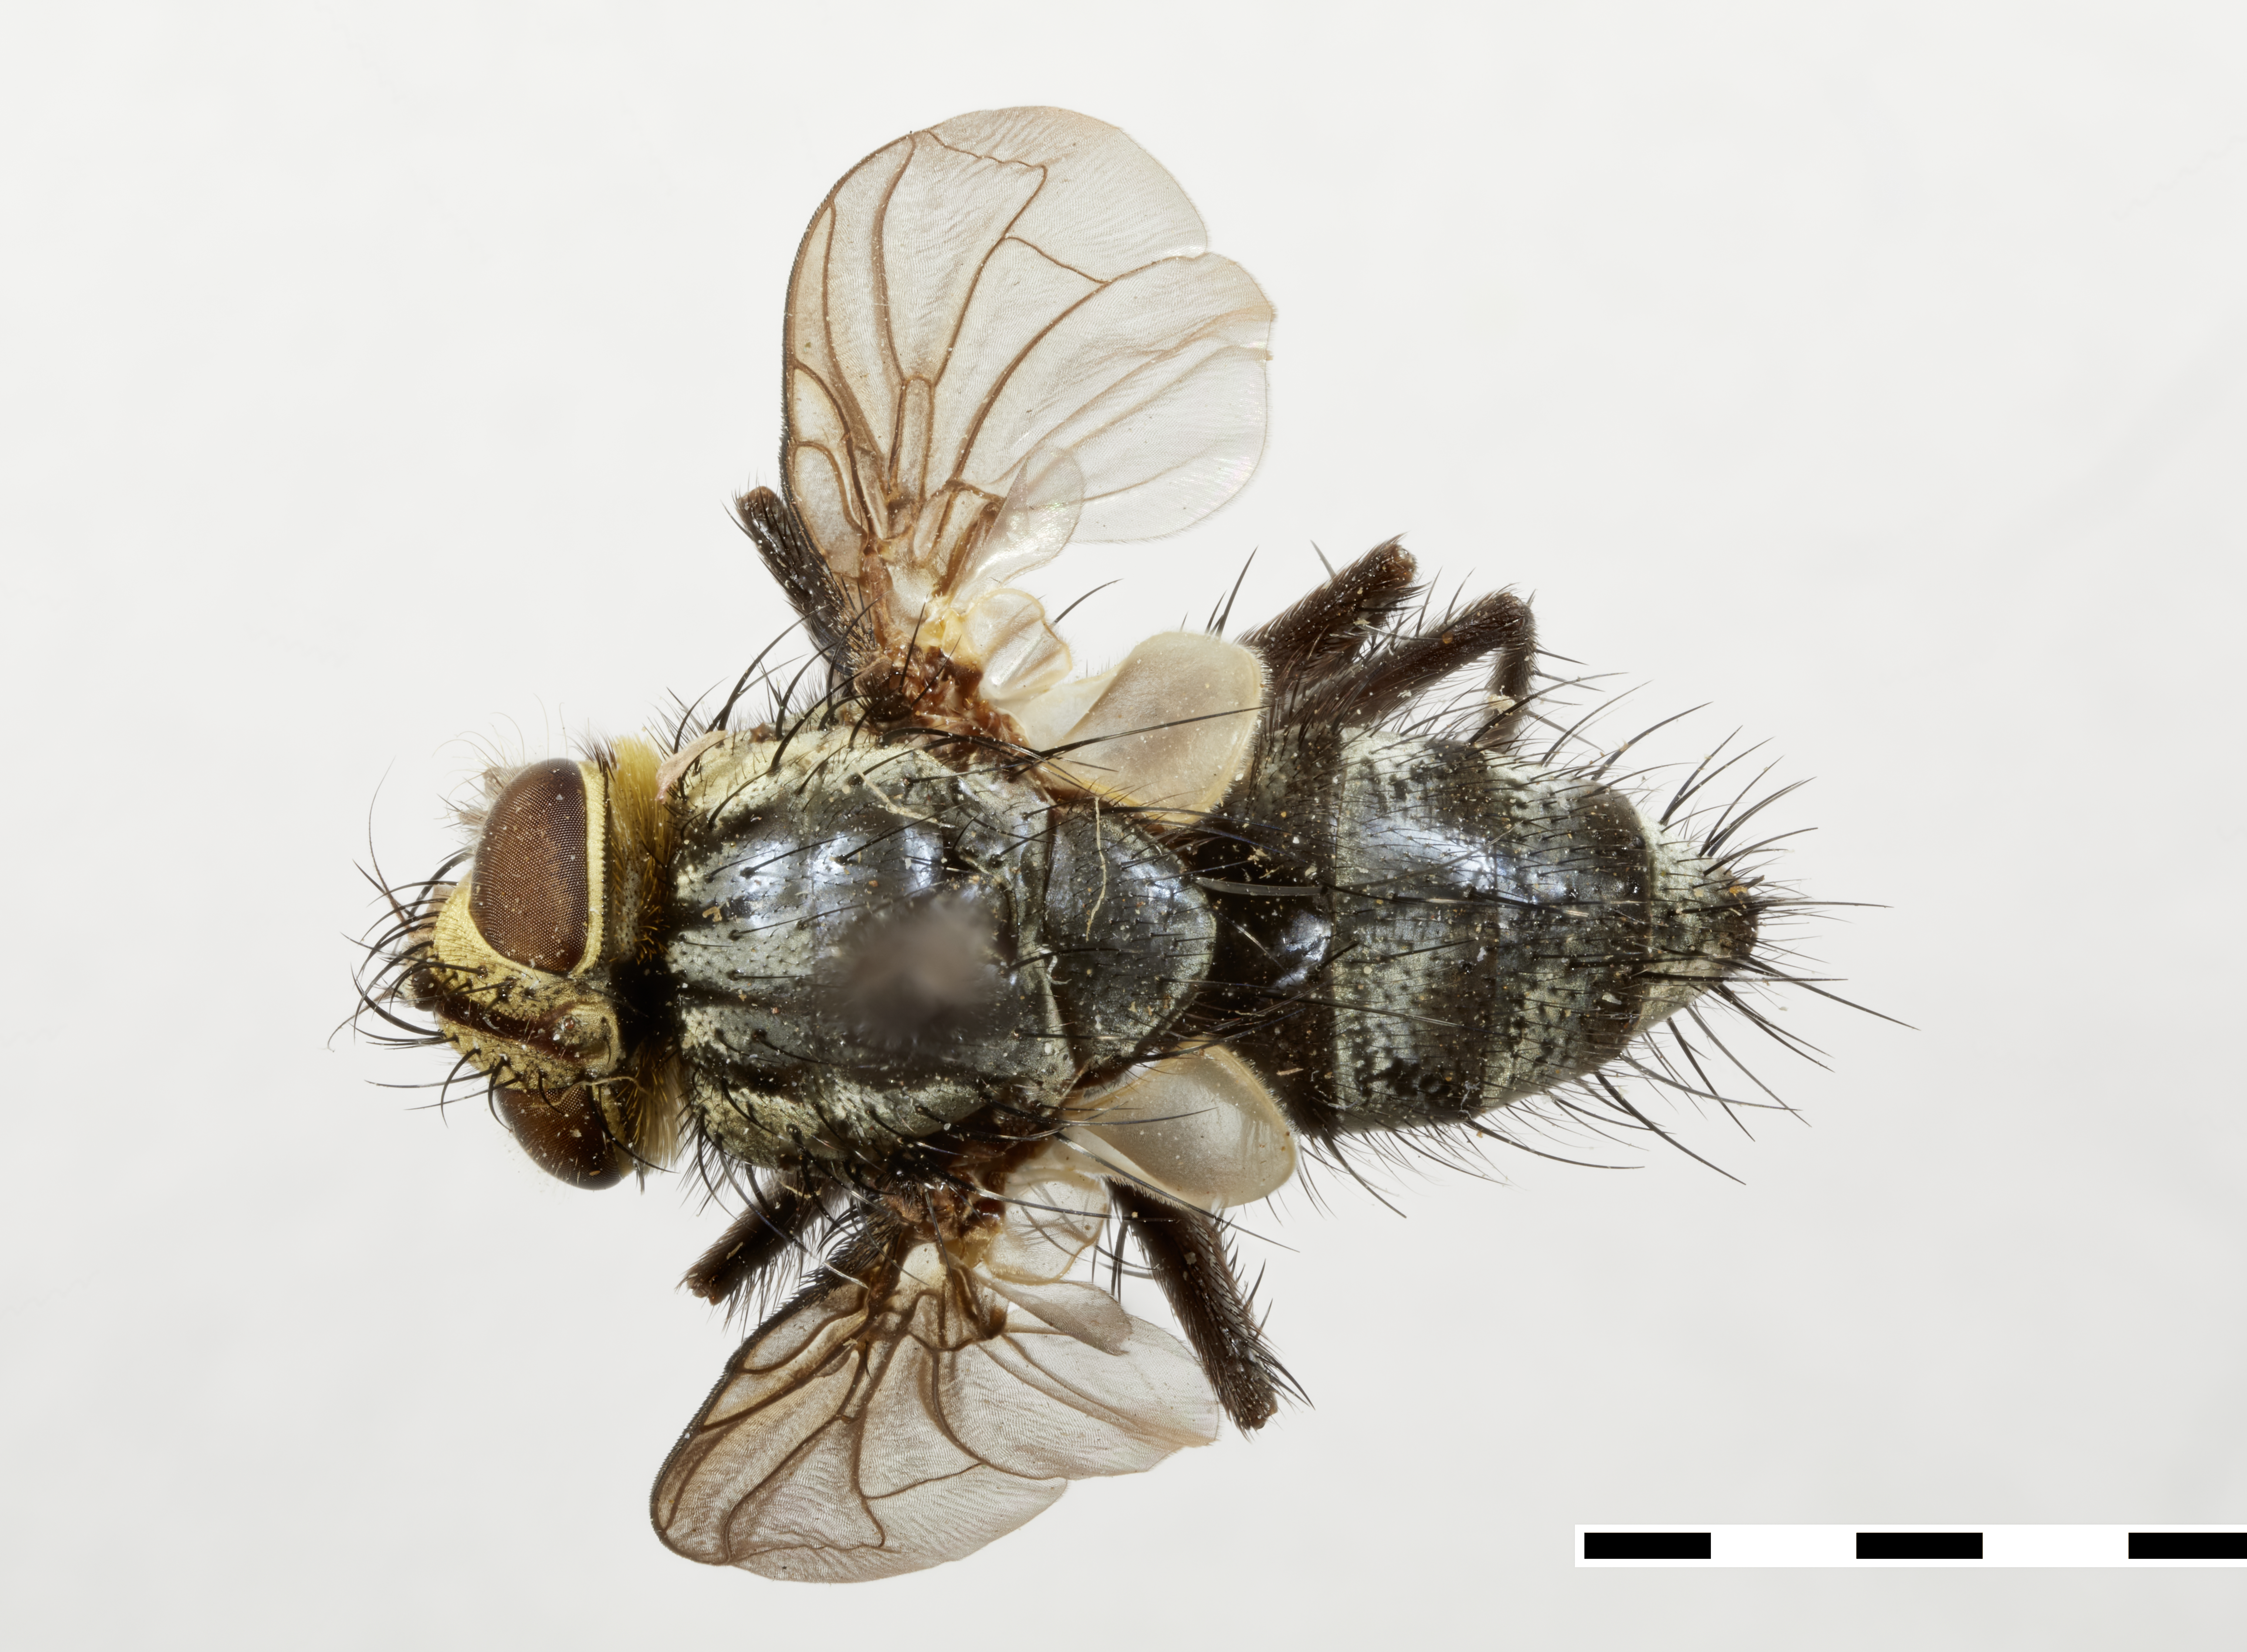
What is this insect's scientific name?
Orophorocera ocellaris
